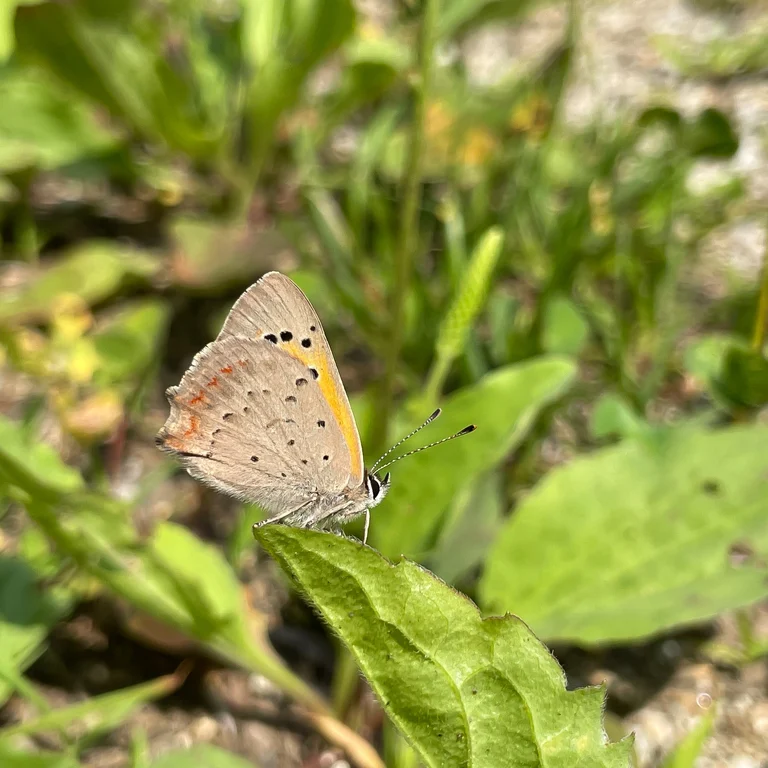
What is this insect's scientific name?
Lycaena phlaeas
